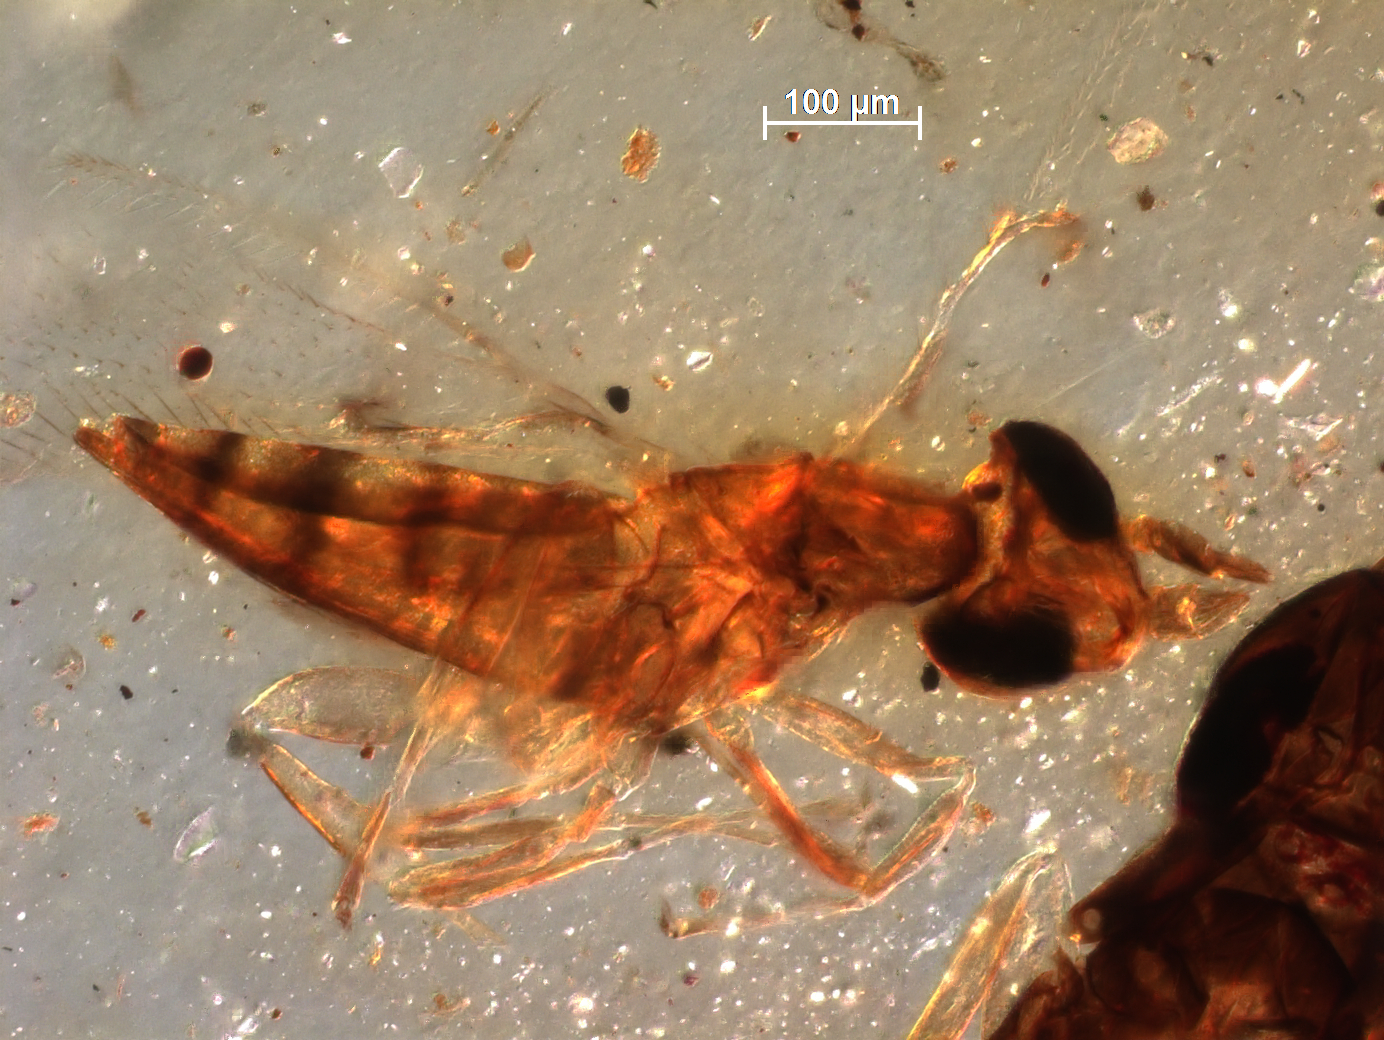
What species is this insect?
Gonatocerus utahensis
